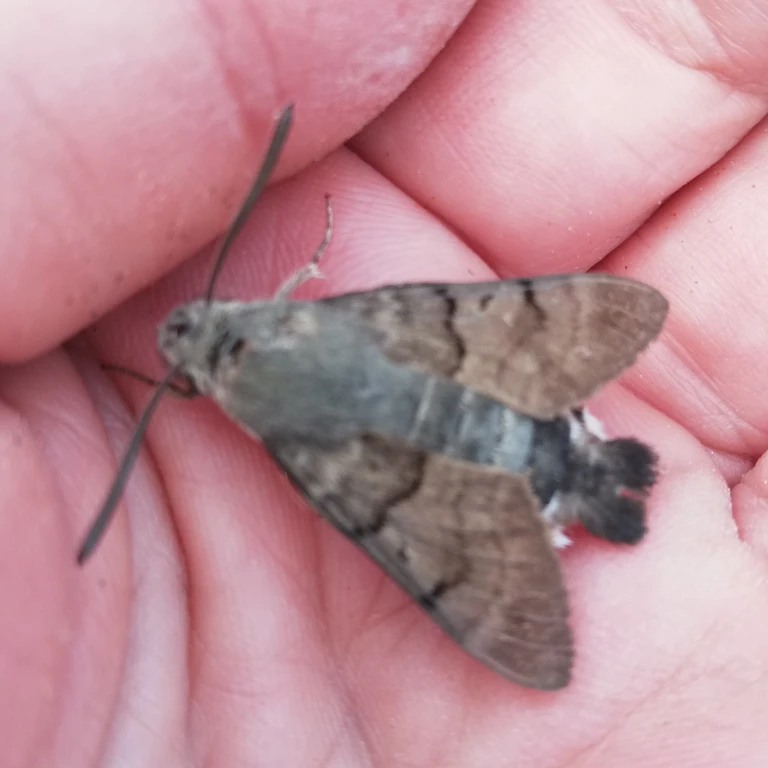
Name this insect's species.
Macroglossum stellatarum
